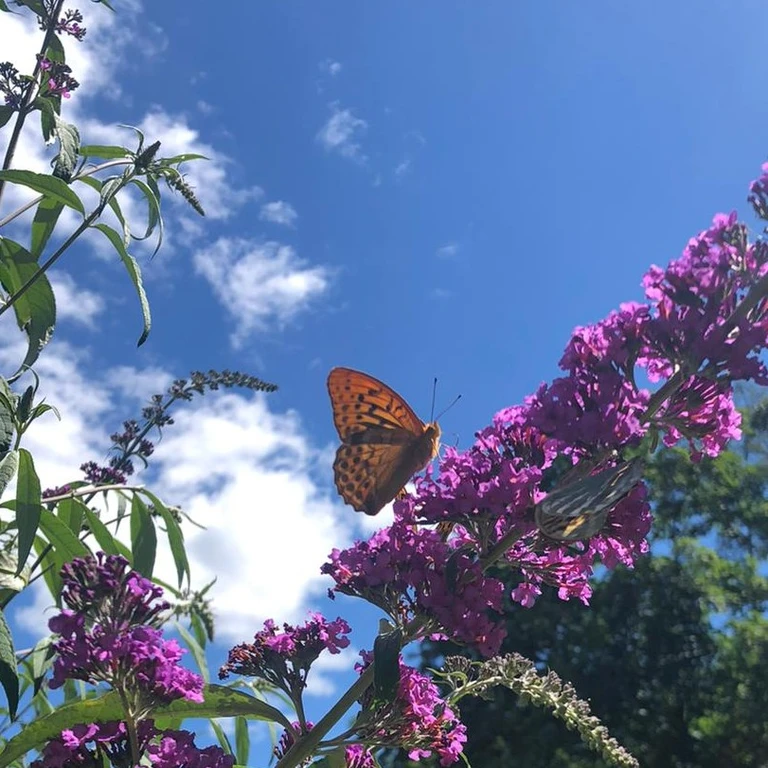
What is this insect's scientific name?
Argynnis paphia
